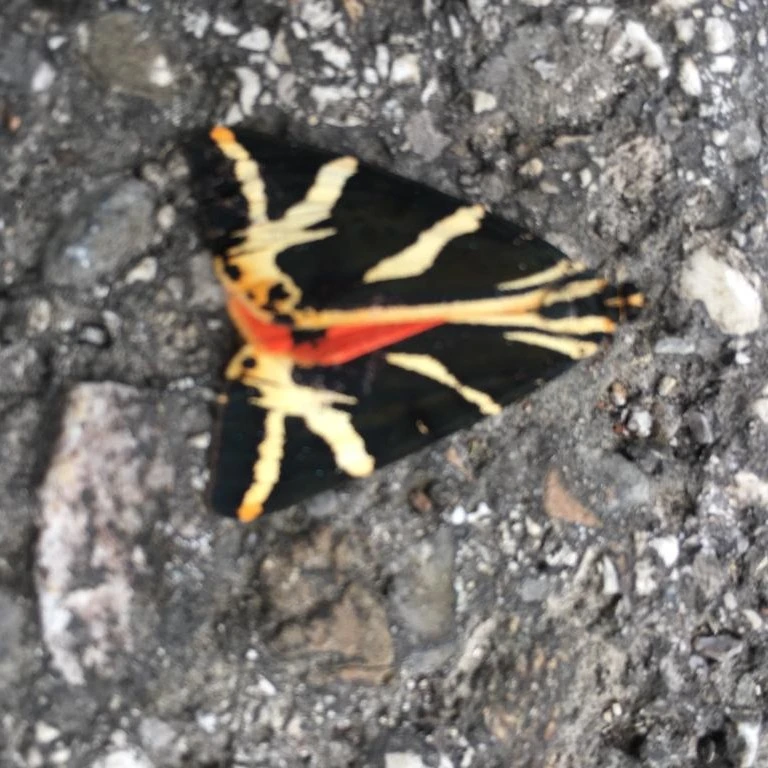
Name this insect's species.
Euplagia quadripunctaria
